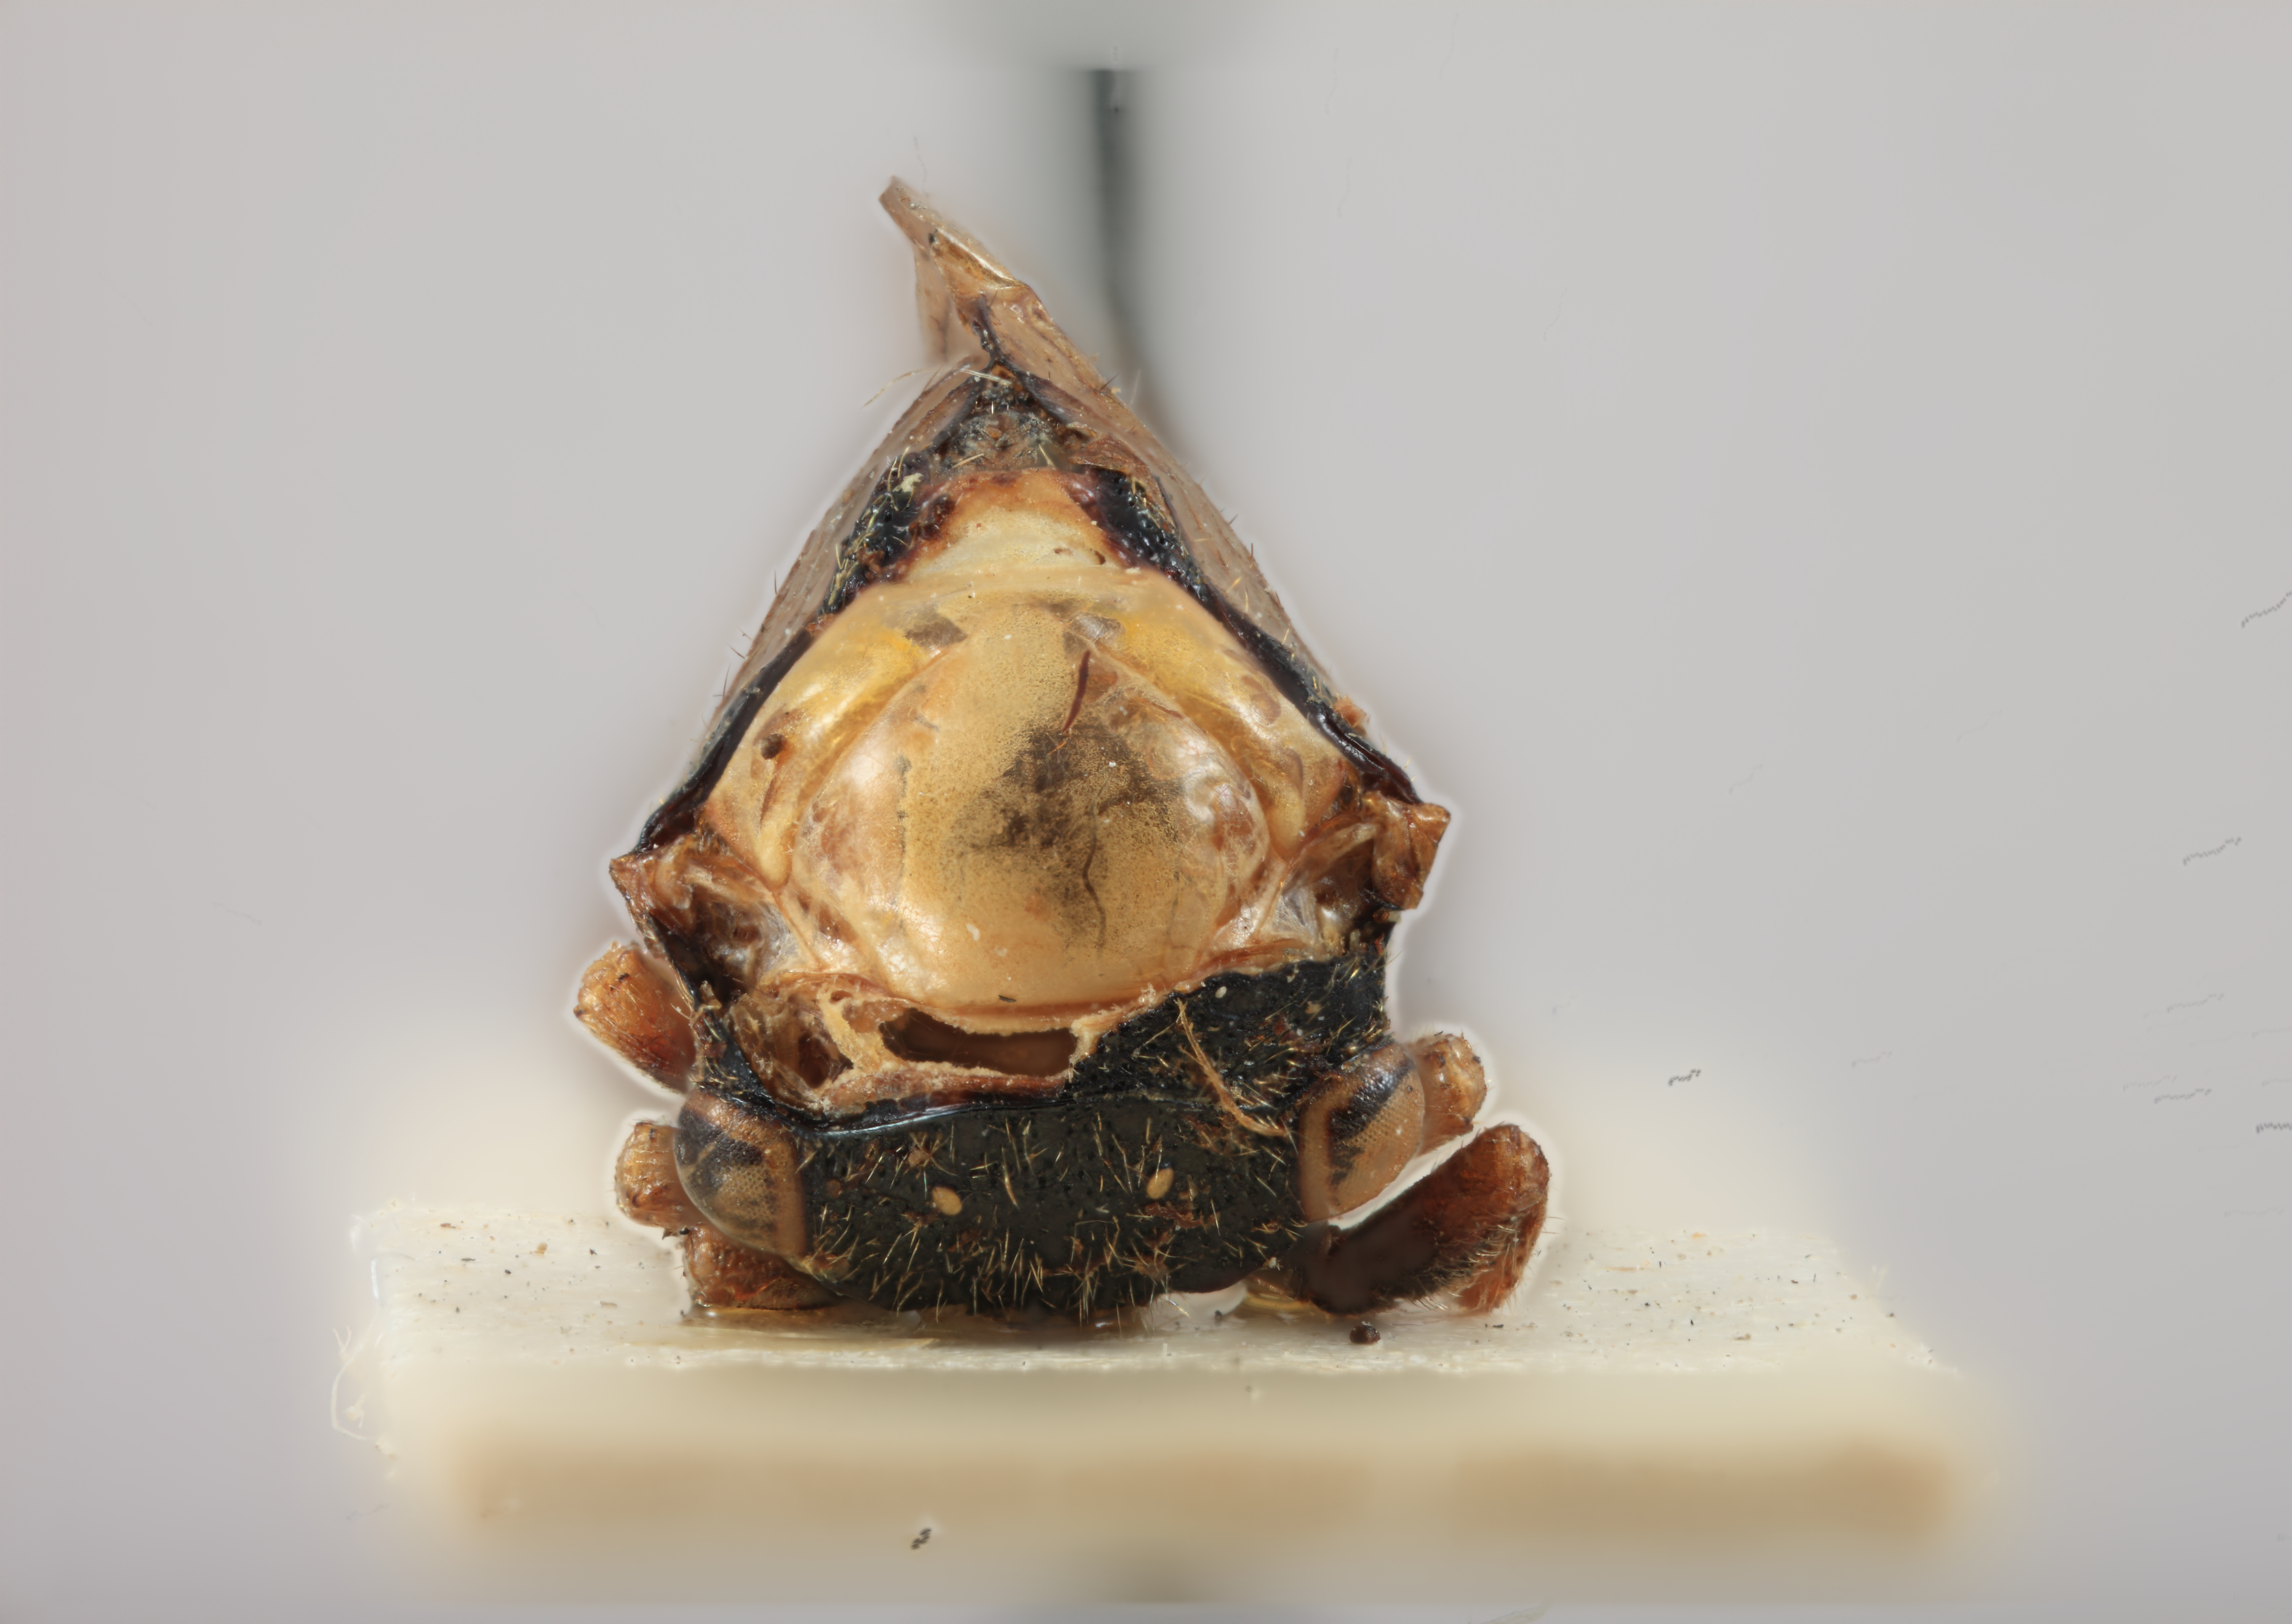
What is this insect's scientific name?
Sarritor attenuatus
